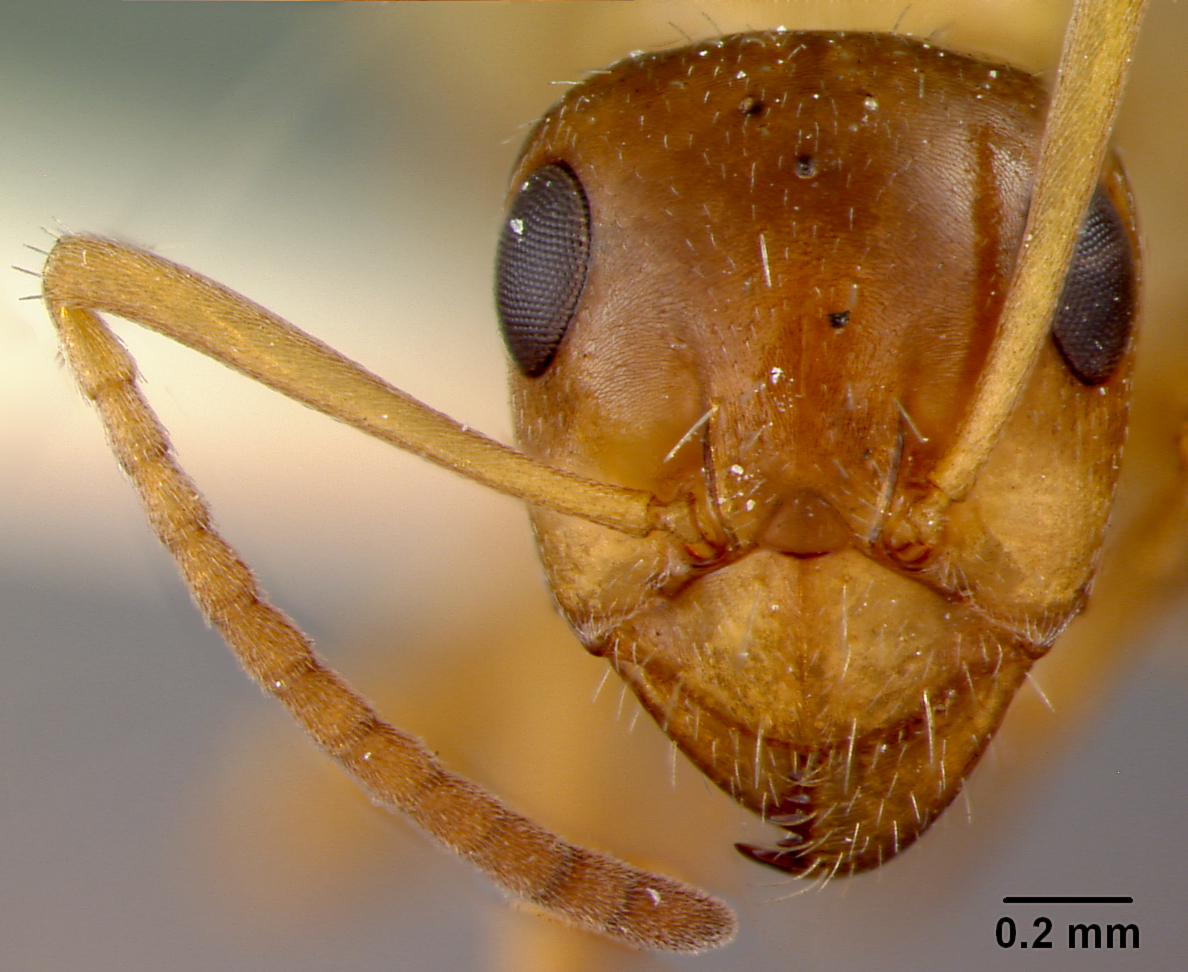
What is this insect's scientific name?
Formica neogagates
